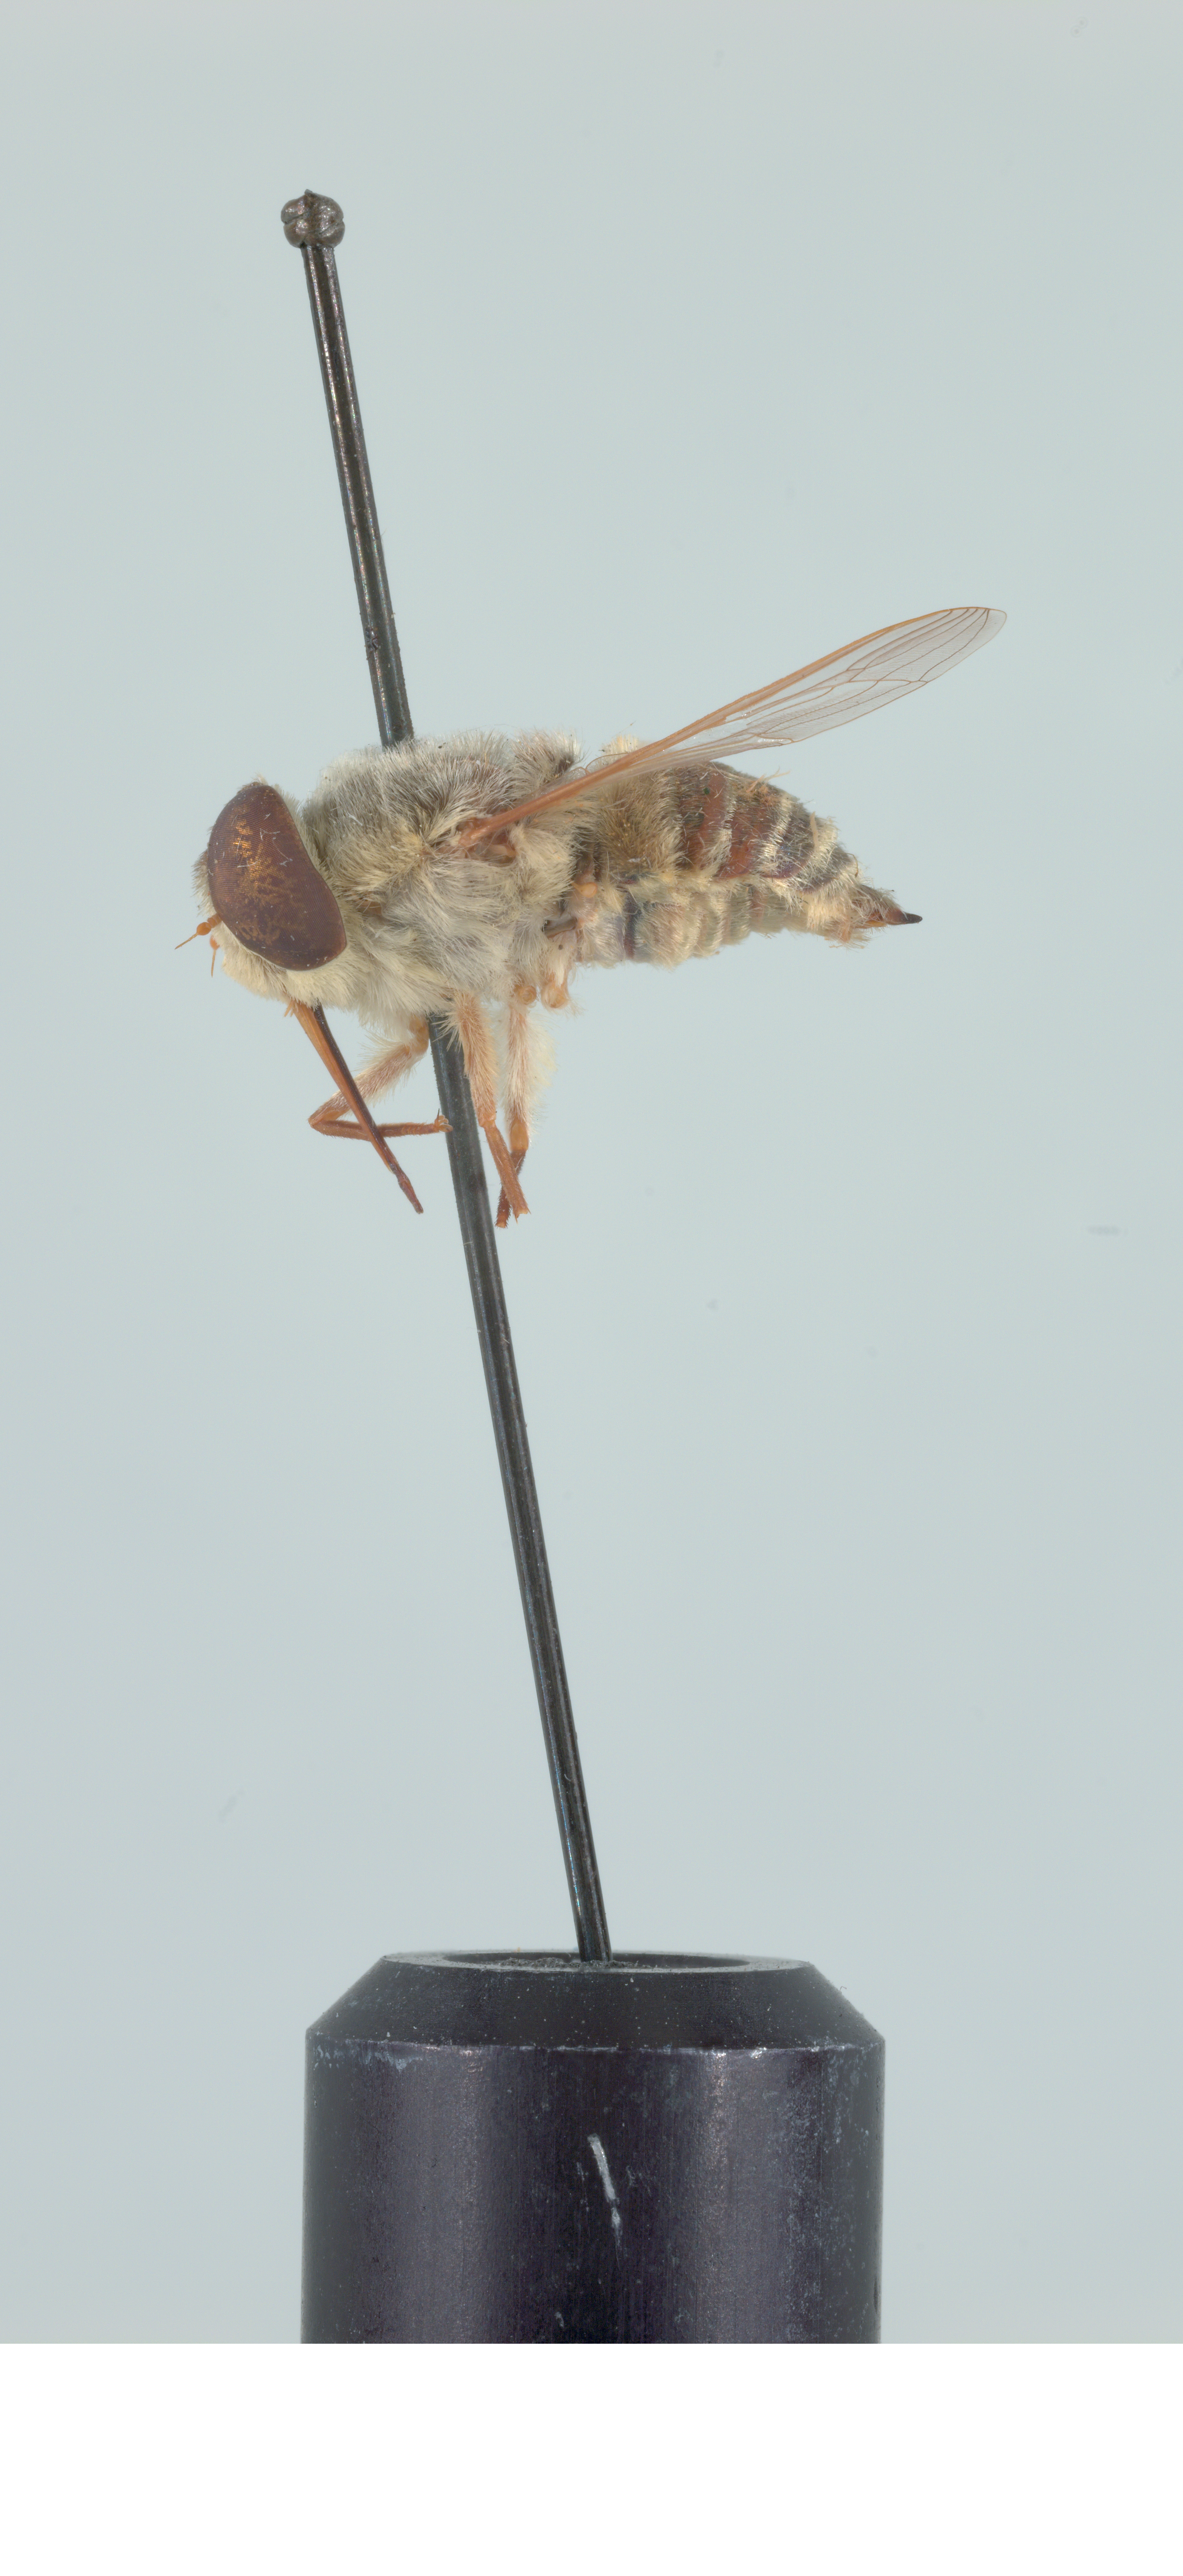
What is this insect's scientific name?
Neorhynchocephalus volaticus
